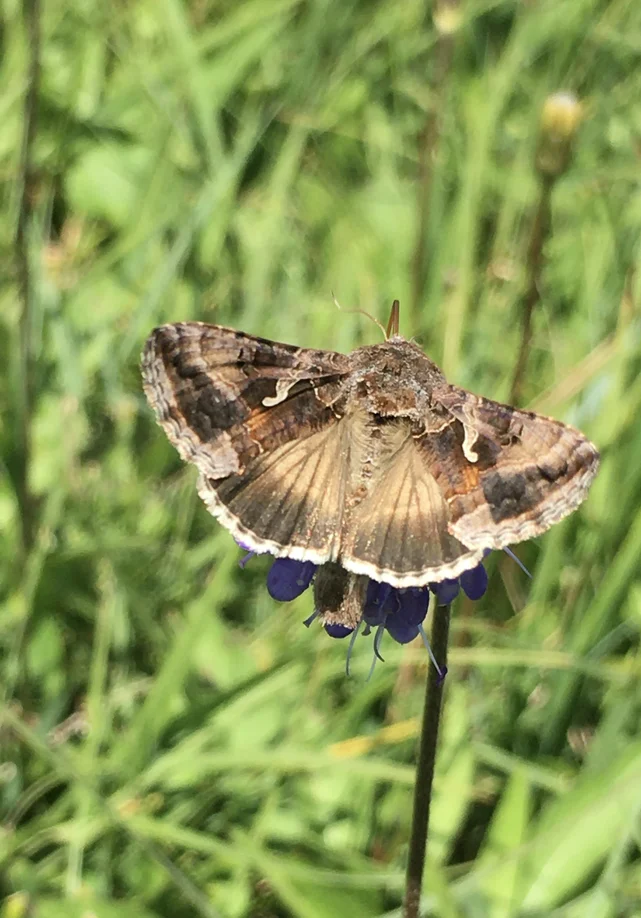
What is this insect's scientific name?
Autographa gamma
